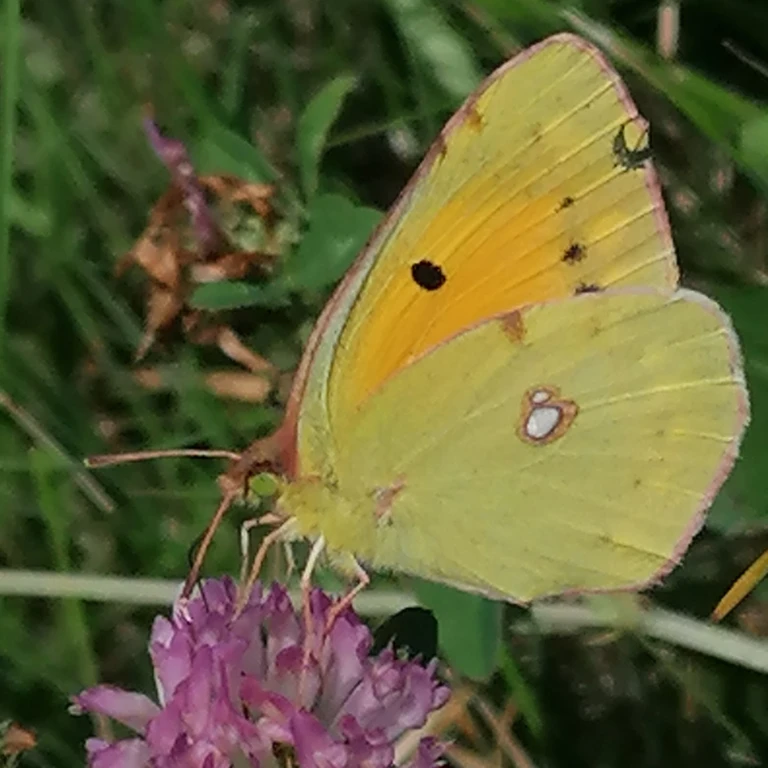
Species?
Colias croceus
